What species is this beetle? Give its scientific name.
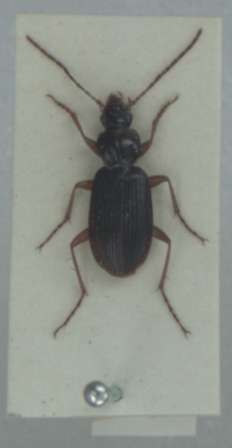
Platynus livens
